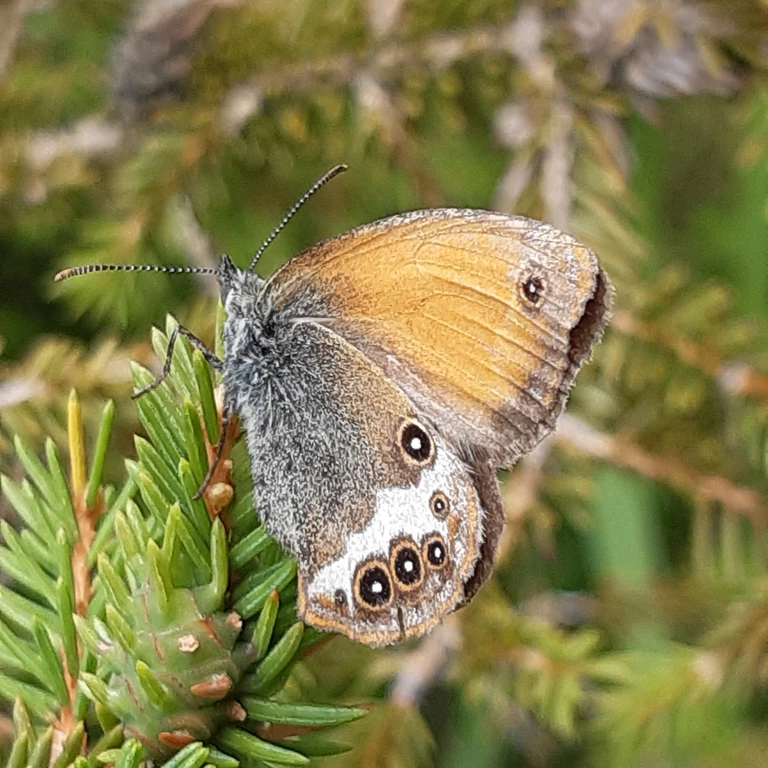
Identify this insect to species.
Coenonympha arcania
